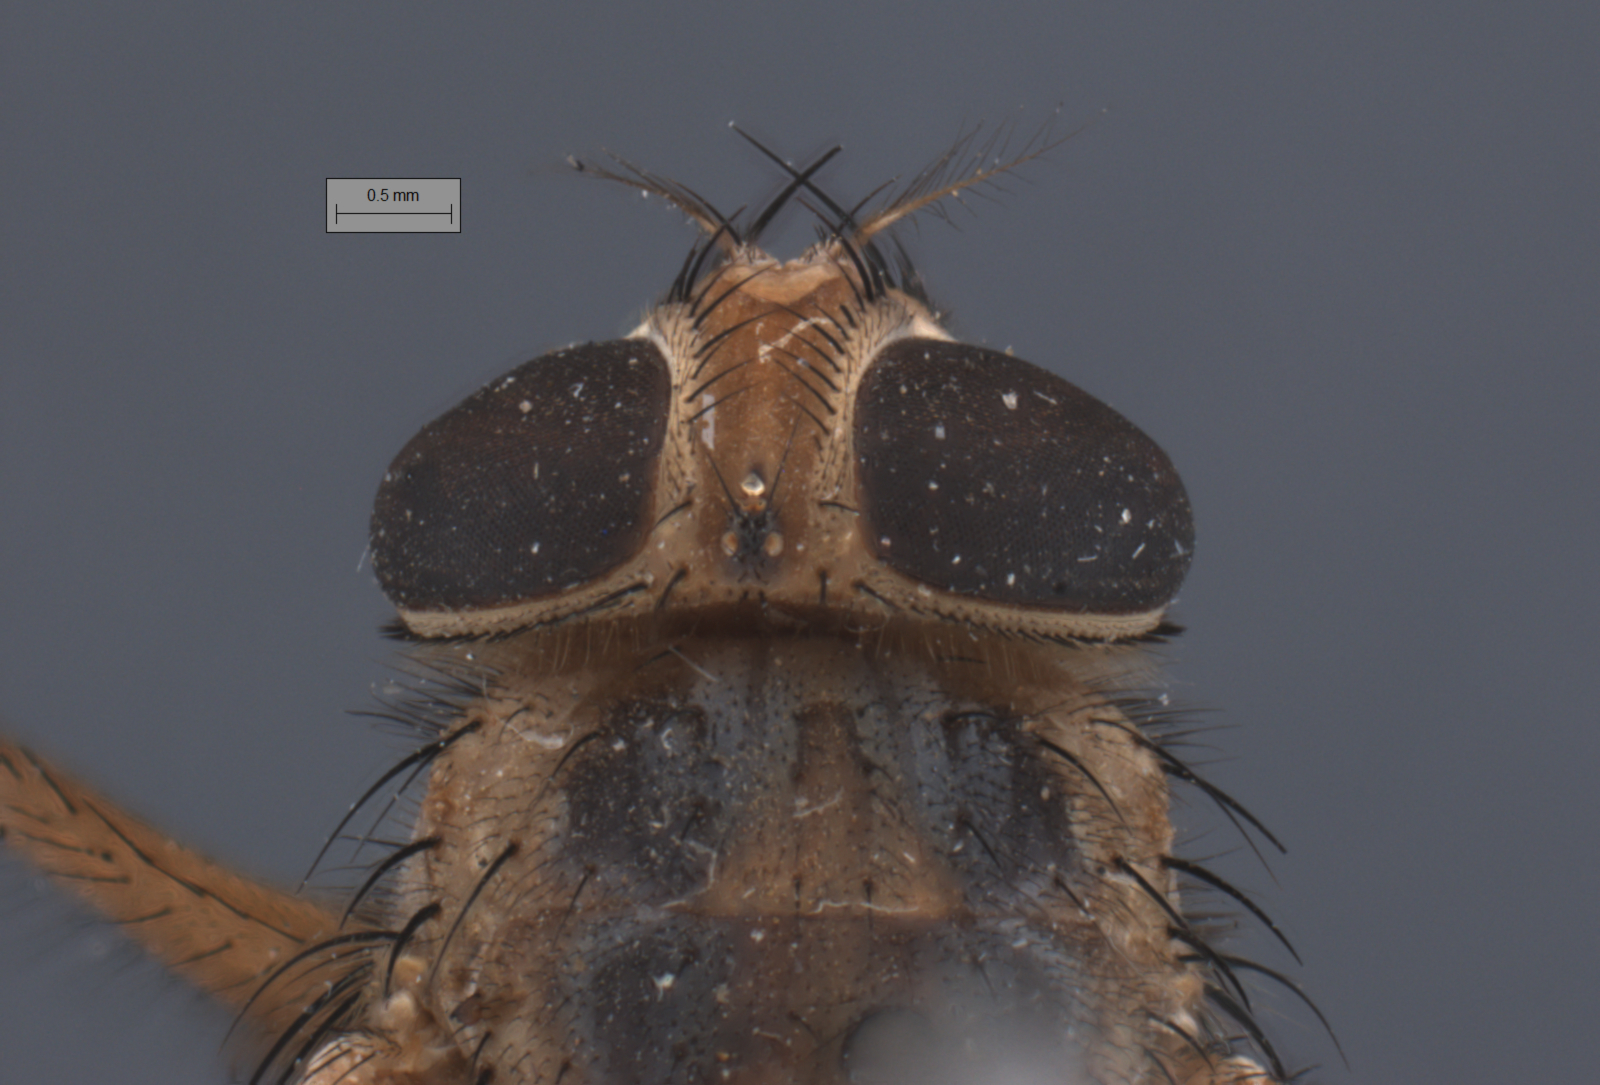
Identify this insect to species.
Auchmeromyia bequaerti
